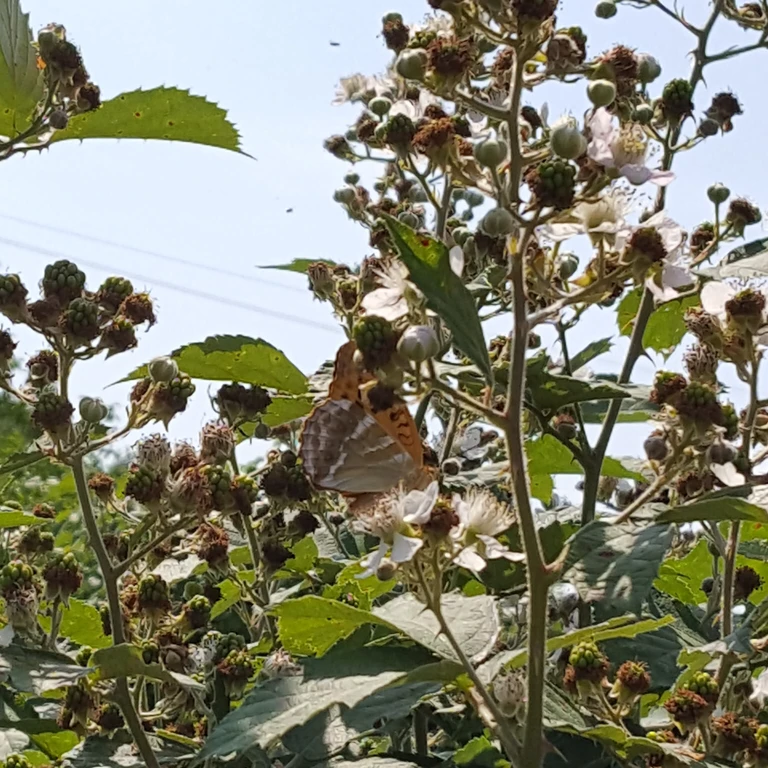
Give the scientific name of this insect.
Argynnis paphia
